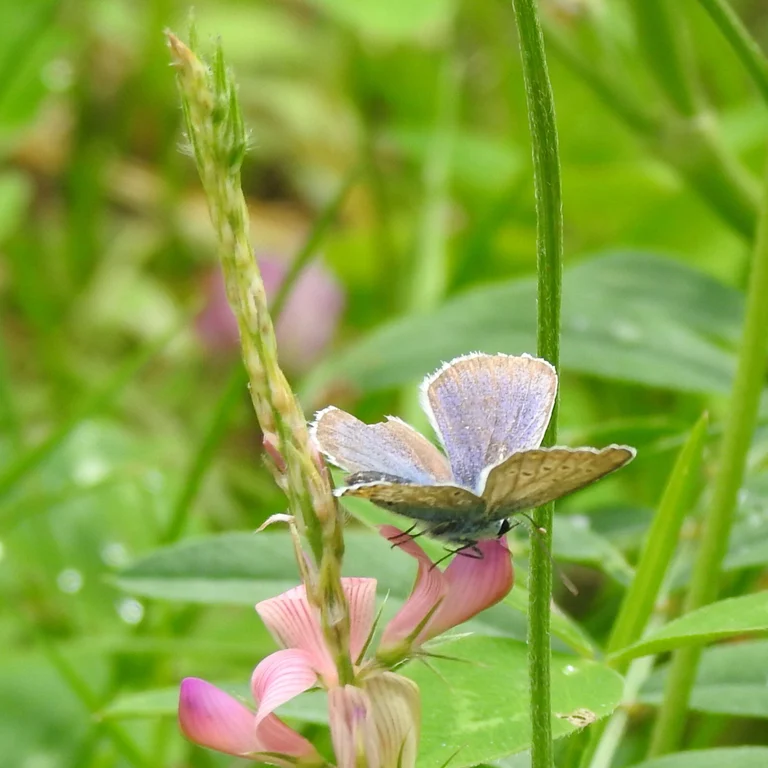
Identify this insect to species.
Plebejus argus
